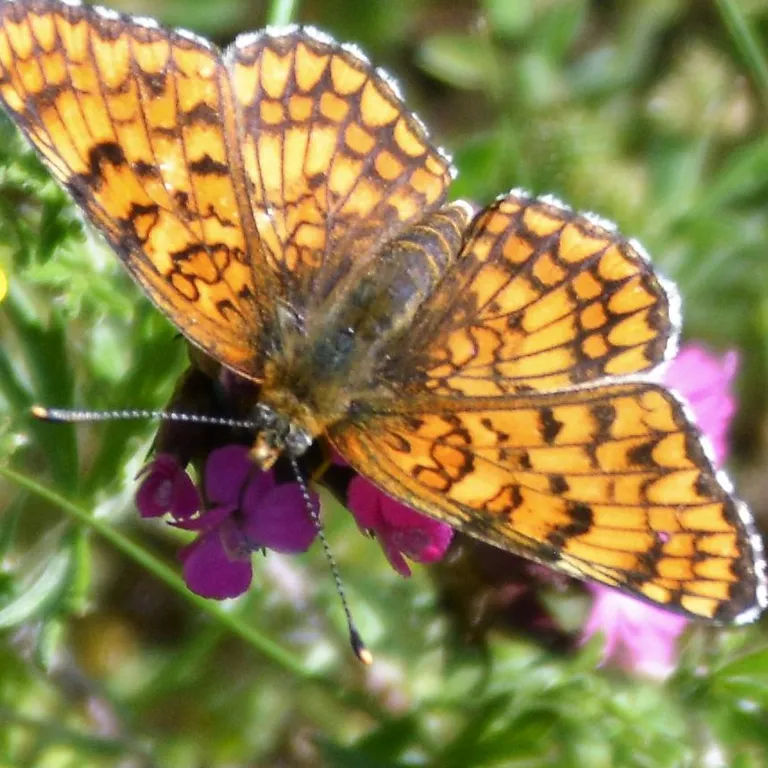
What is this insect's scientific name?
Melitaea phoebe
